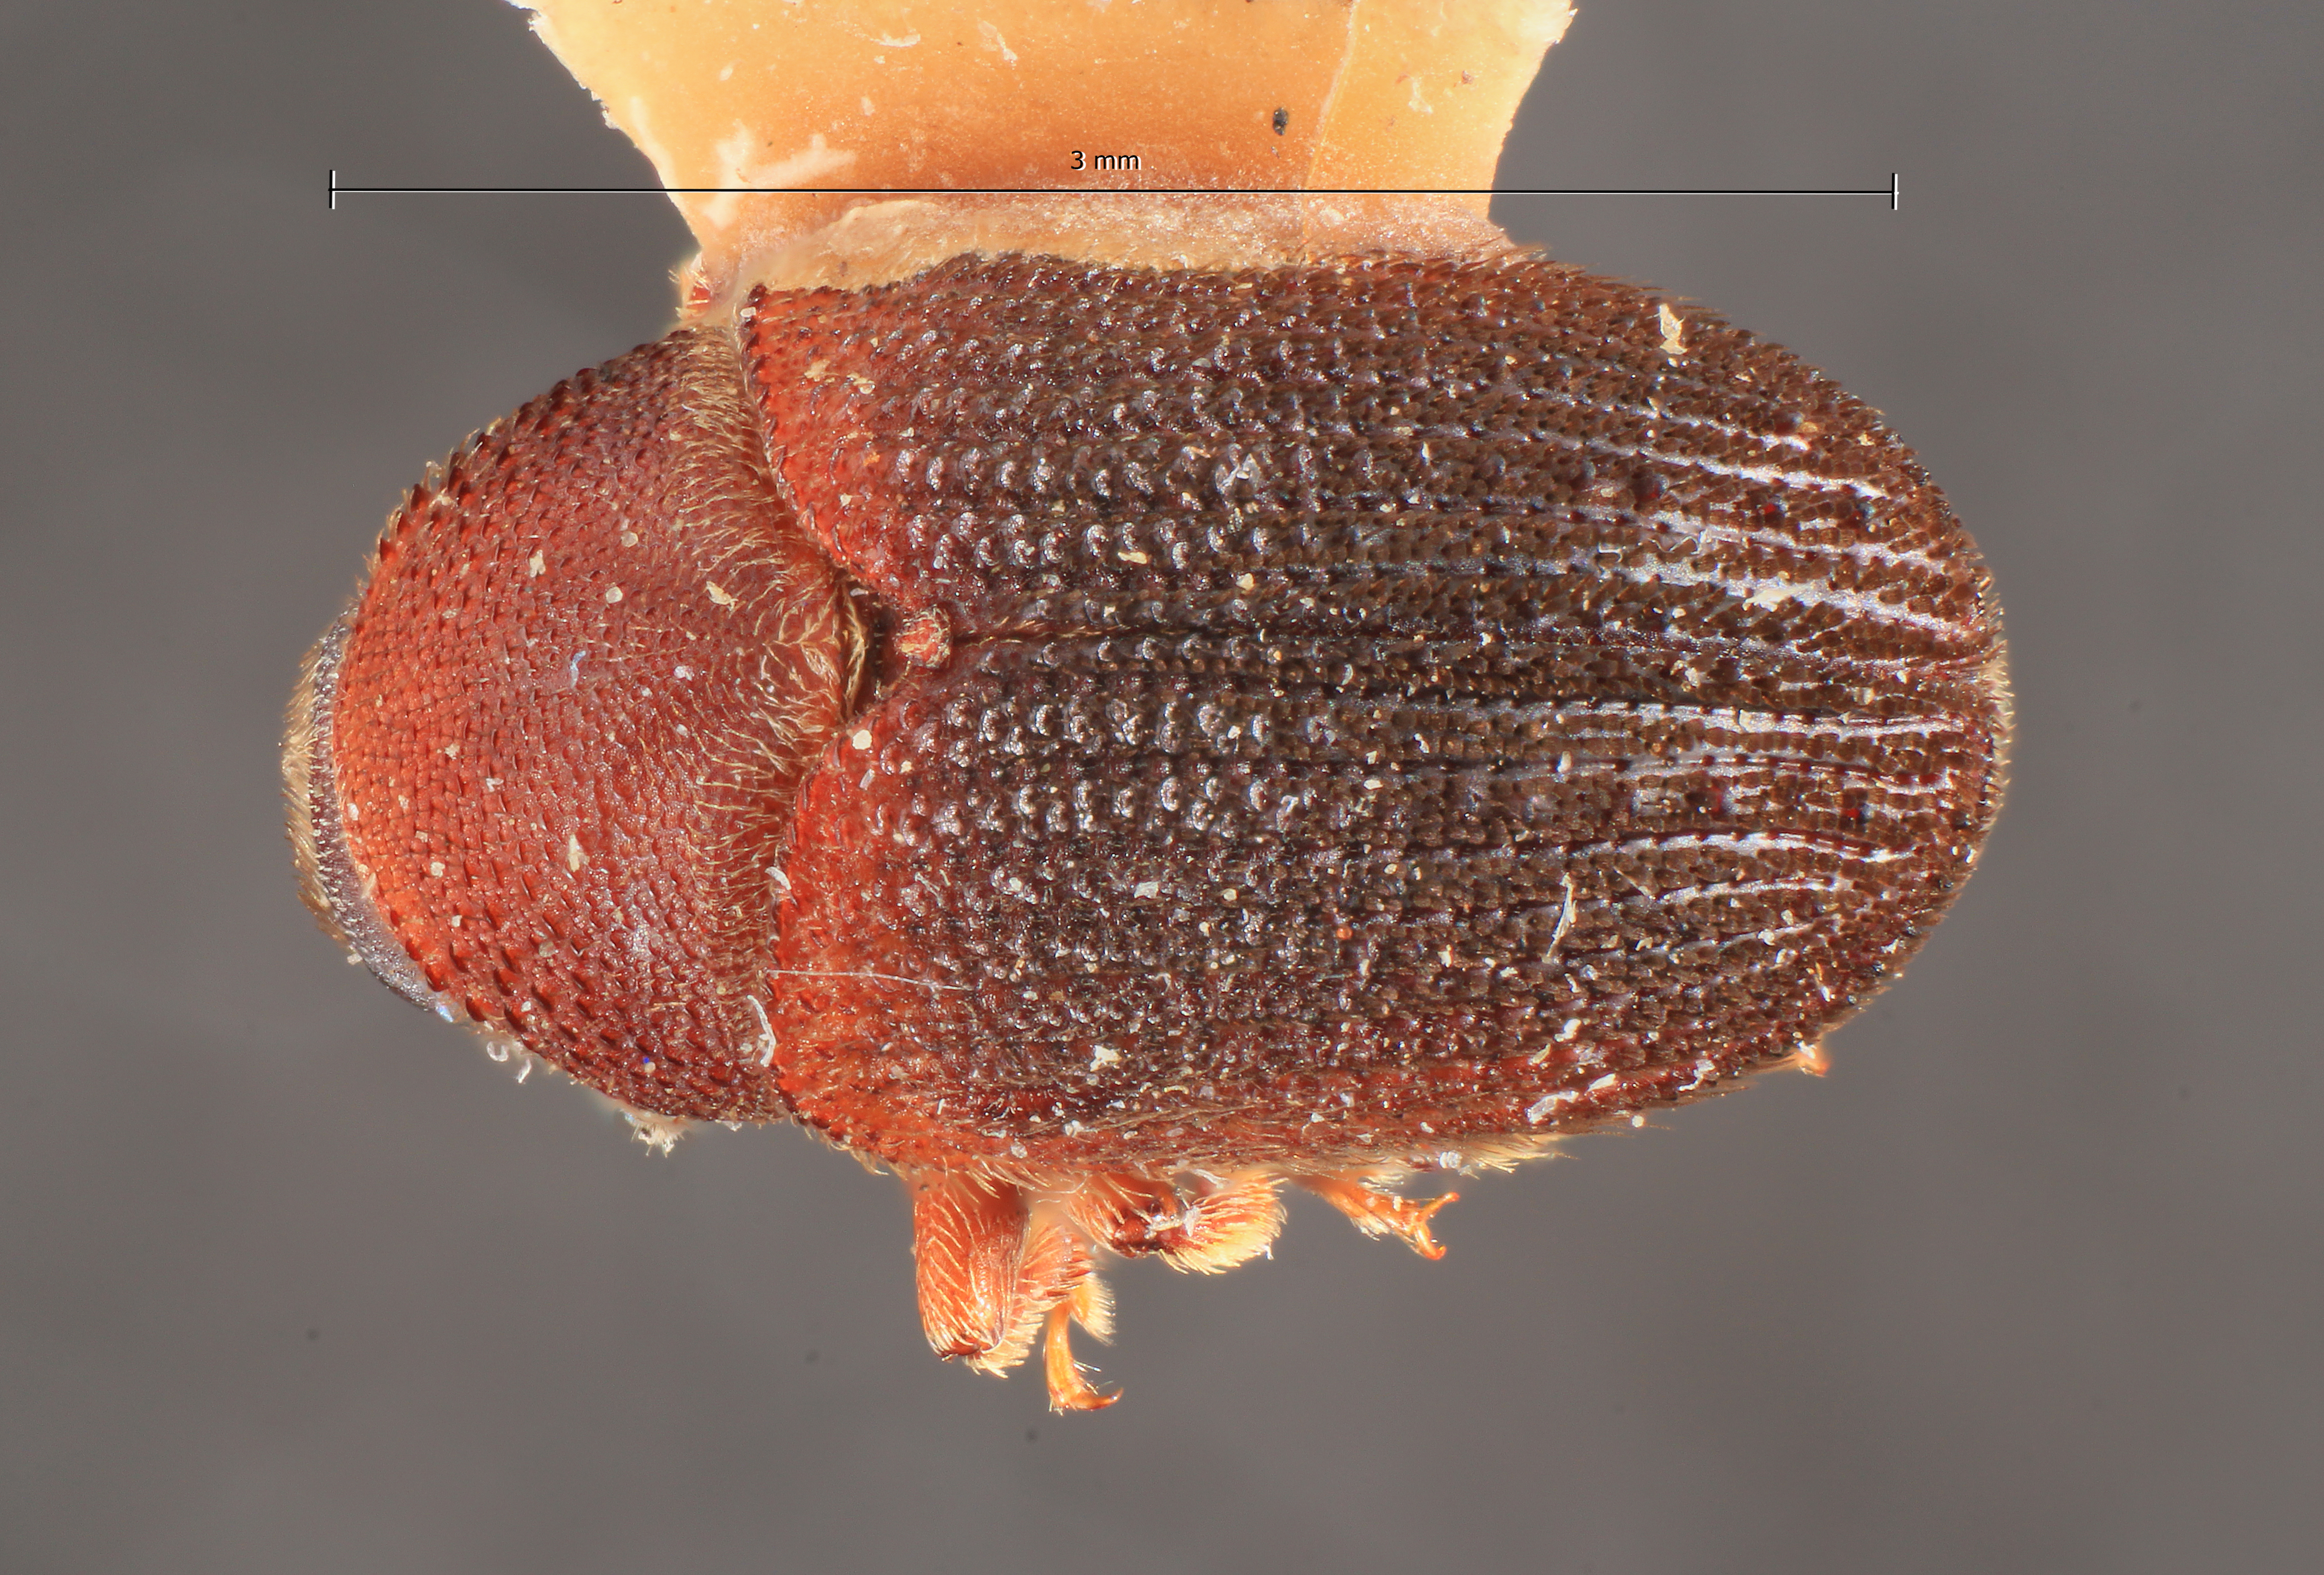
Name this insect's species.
Hylesinus striatus
